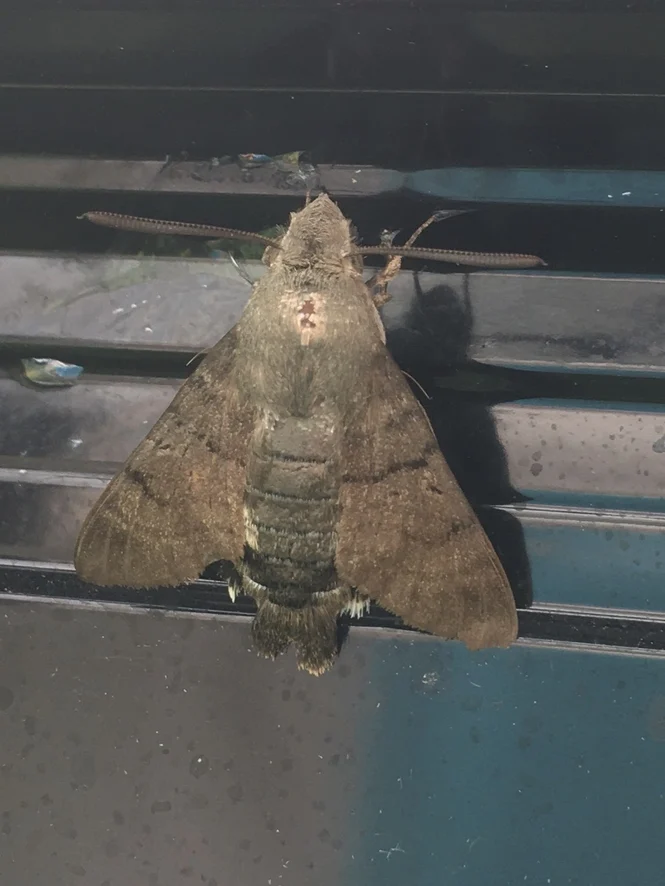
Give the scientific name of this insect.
Macroglossum stellatarum
